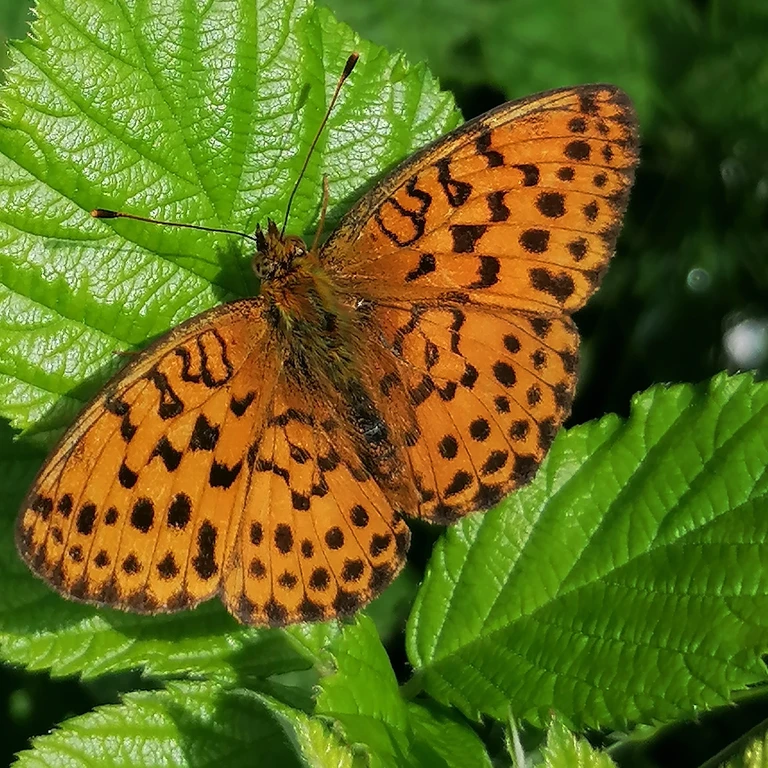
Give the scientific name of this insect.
Brenthis daphne
